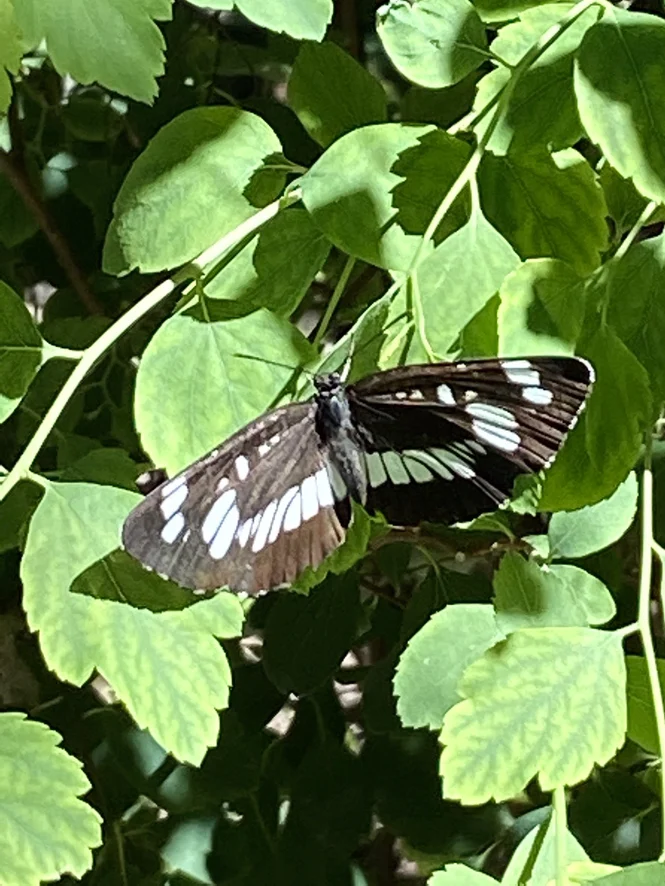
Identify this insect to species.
Neptis rivularis
